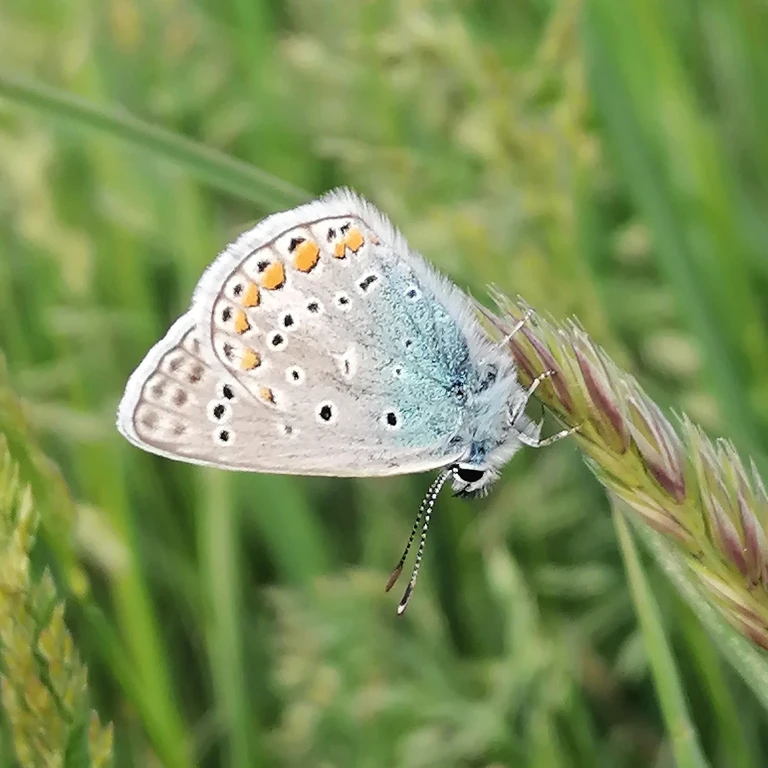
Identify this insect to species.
Polyommatus icarus
